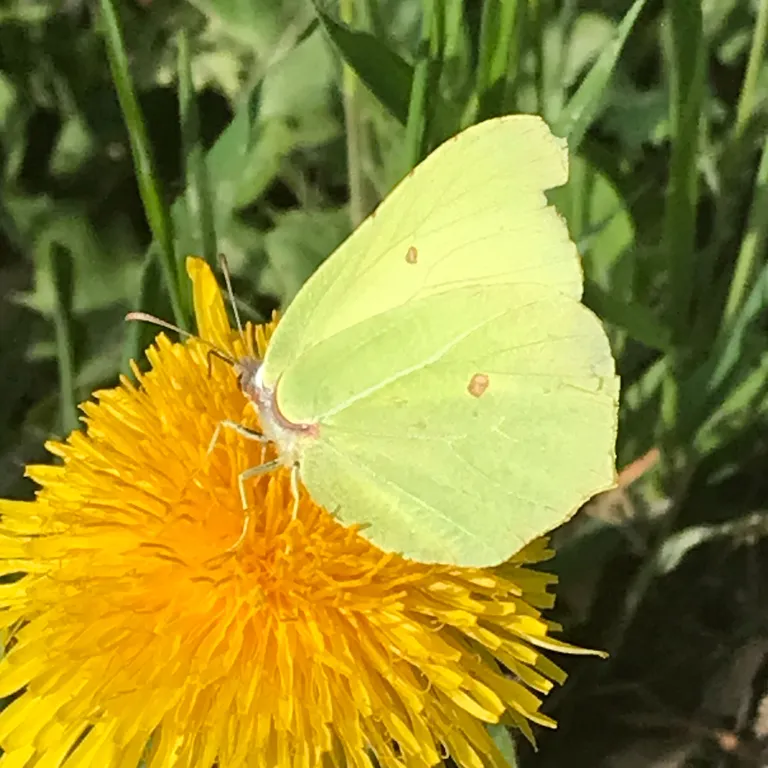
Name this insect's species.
Gonepteryx rhamni
